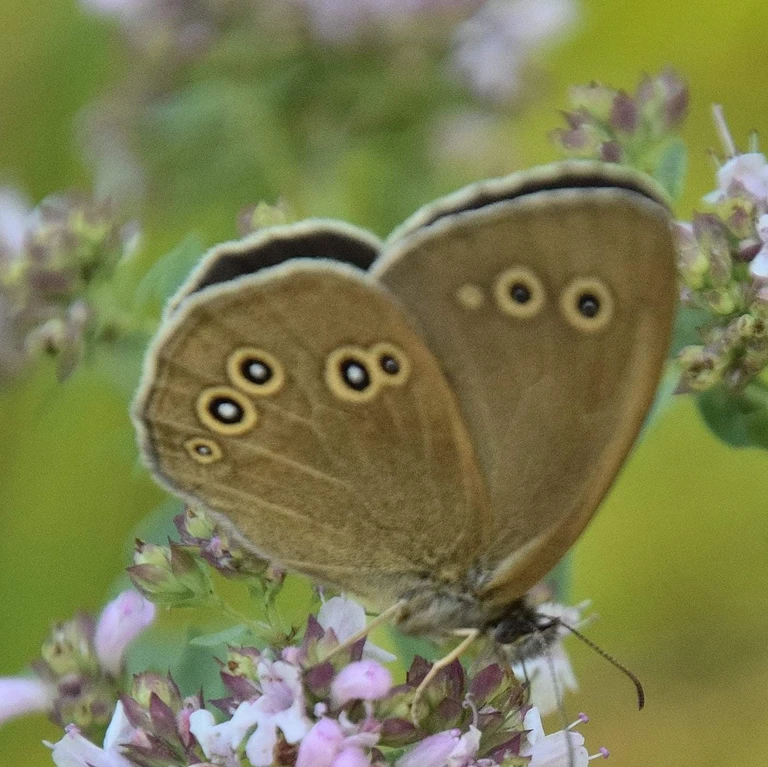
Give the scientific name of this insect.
Aphantopus hyperantus
